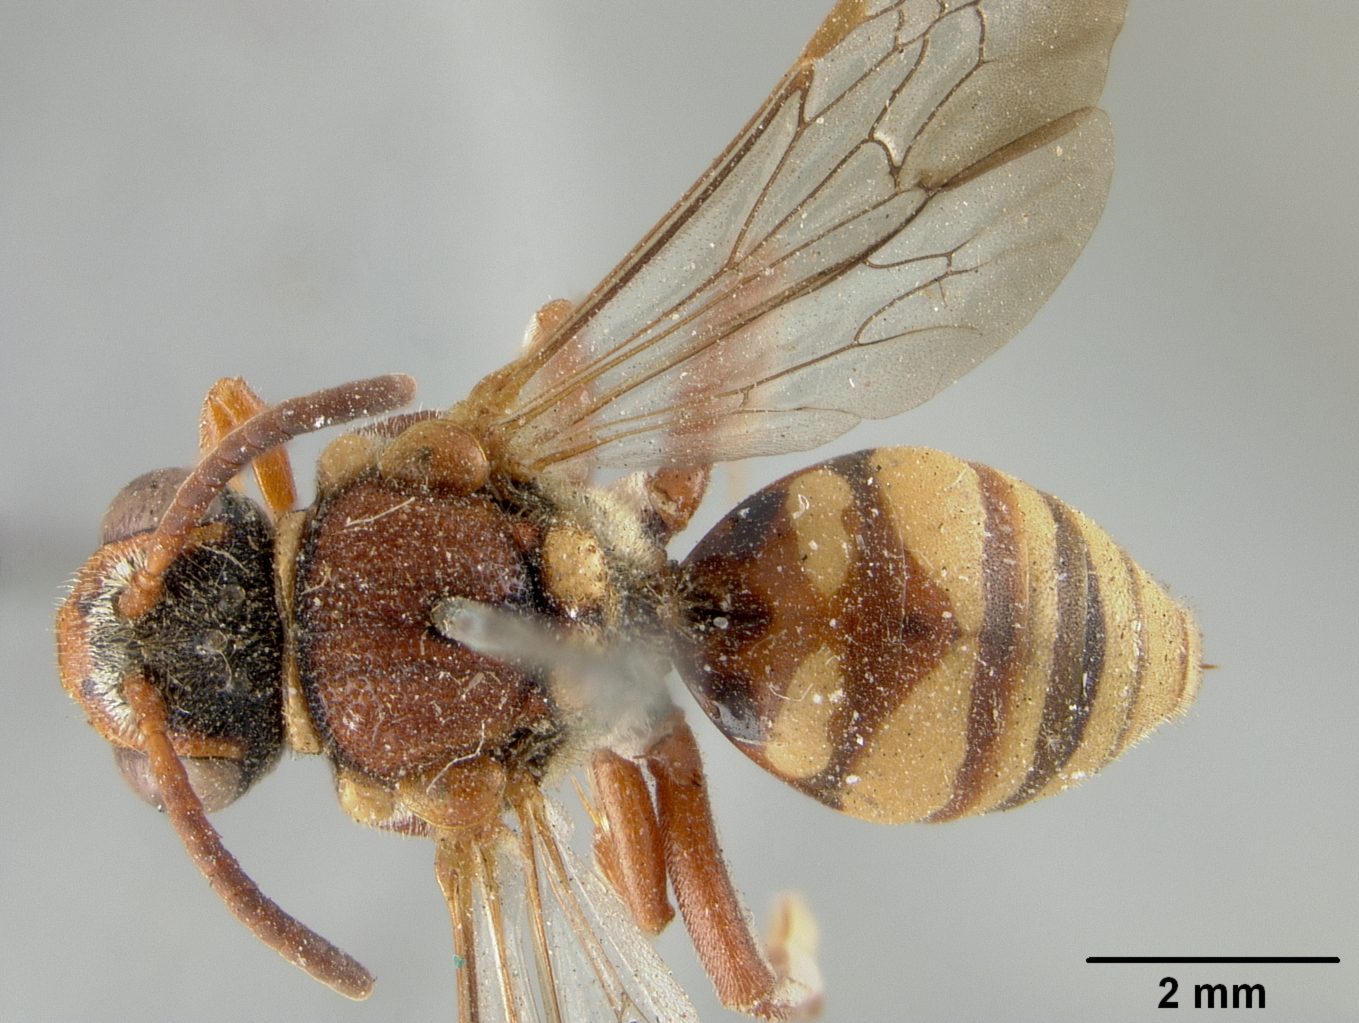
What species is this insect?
Nomada wheeleri
